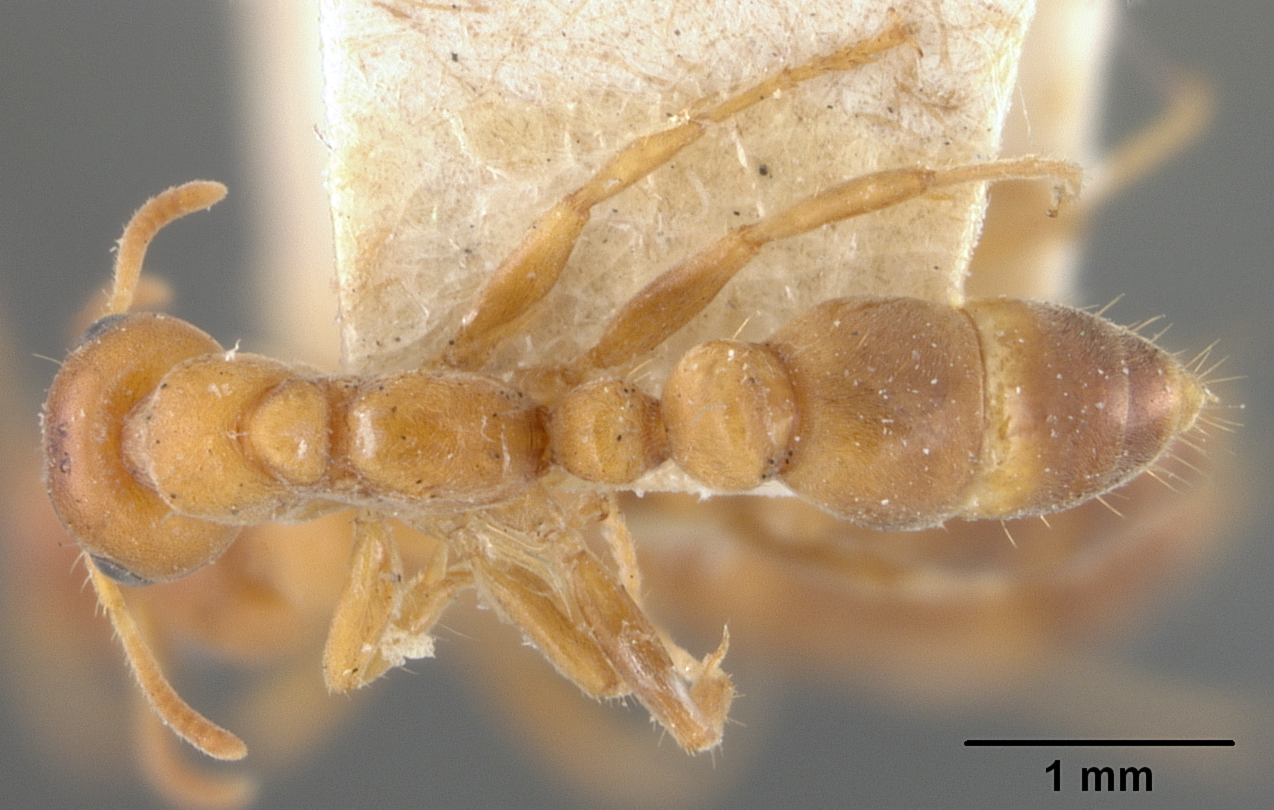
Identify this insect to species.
Pseudomyrma arborissanctae
